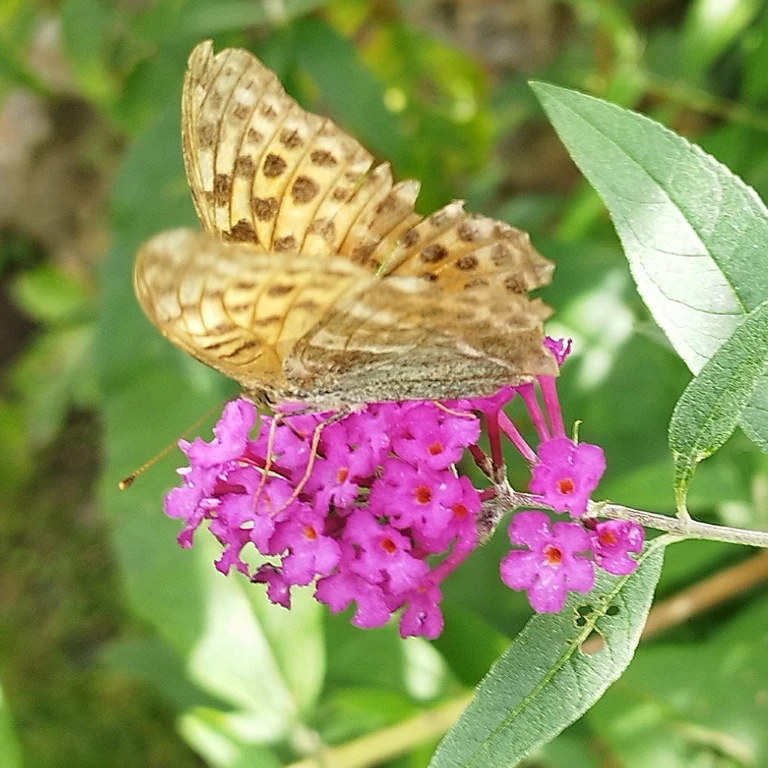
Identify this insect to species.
Argynnis paphia
